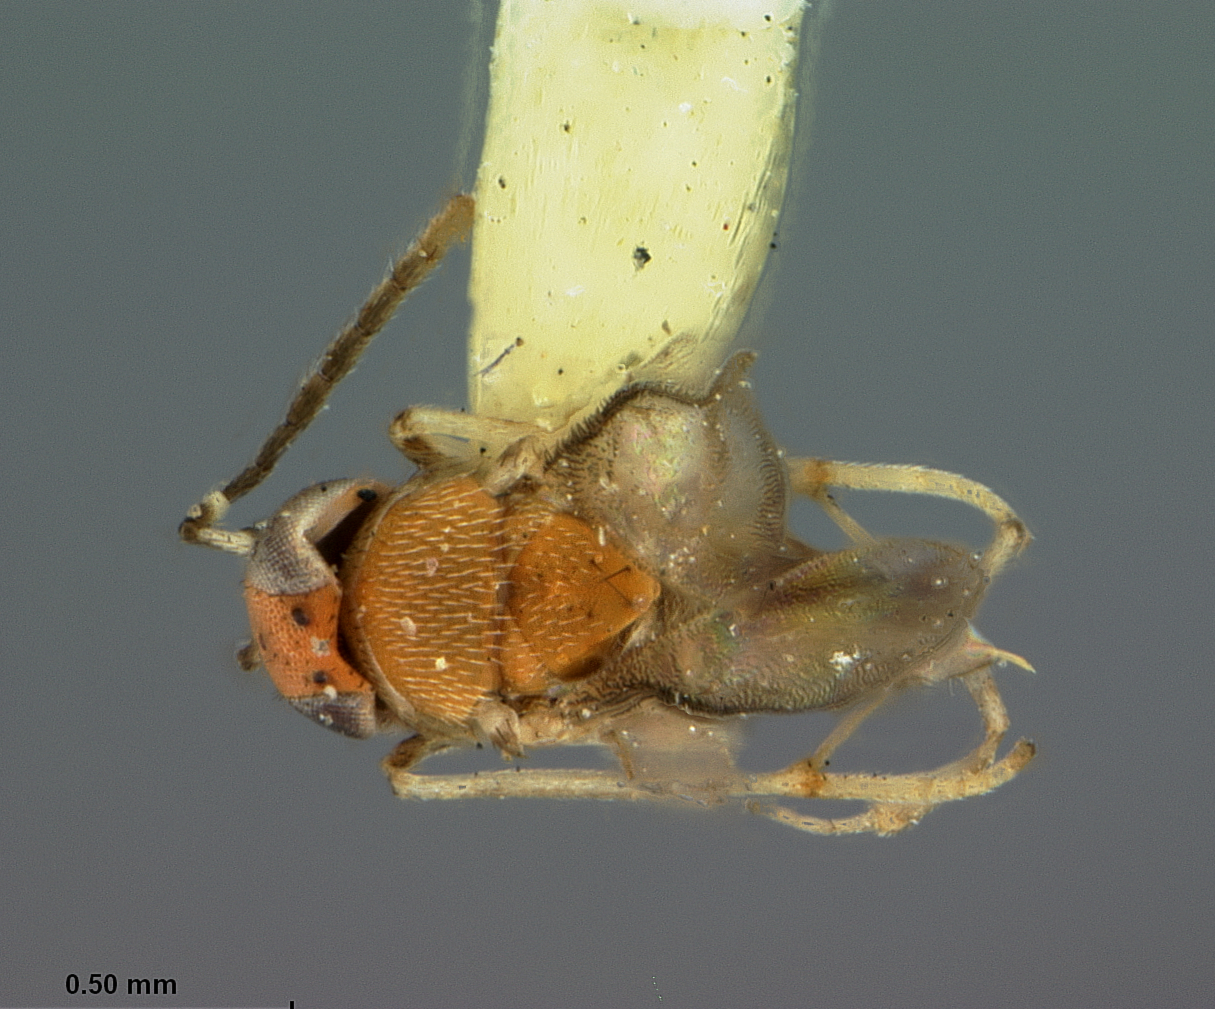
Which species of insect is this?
Aphycus albiclavatus
